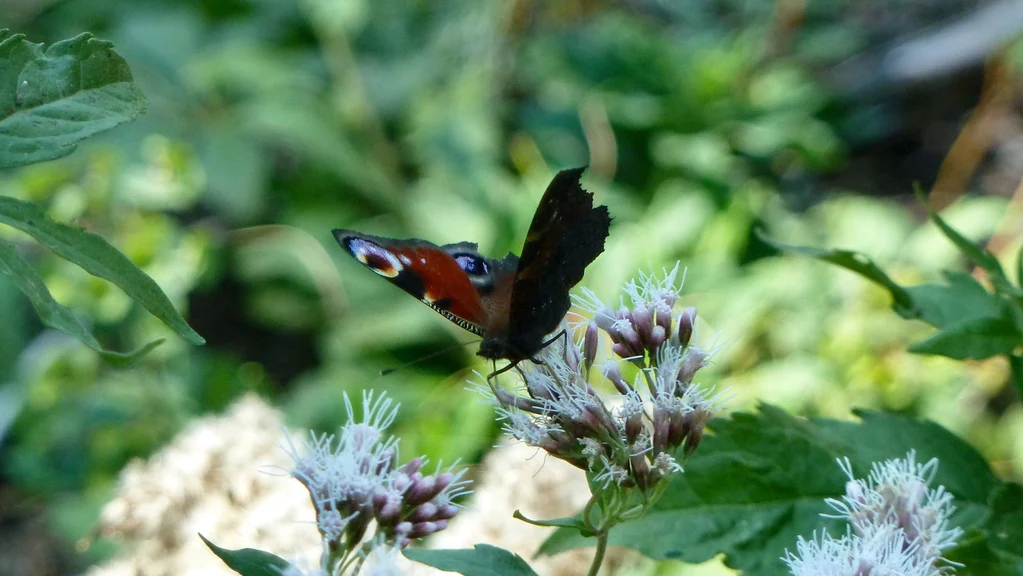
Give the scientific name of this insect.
Aglais io
